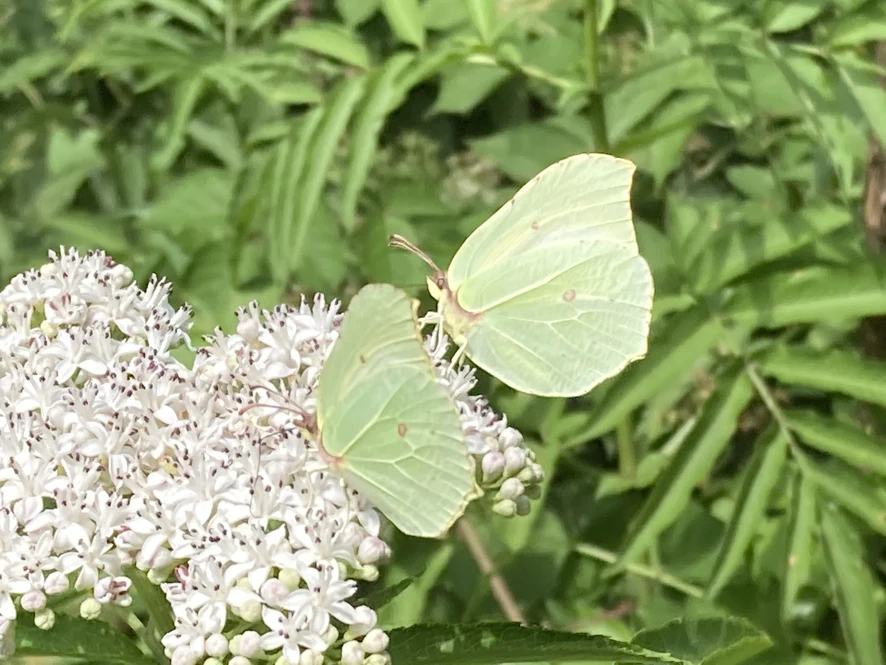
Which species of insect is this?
Gonepteryx rhamni
